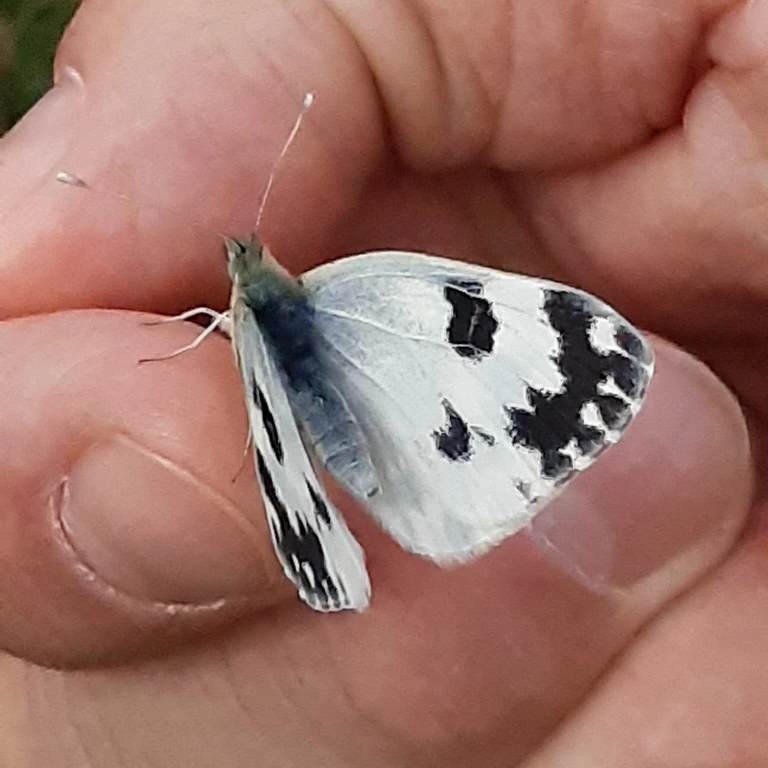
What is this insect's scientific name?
Pontia edusa
